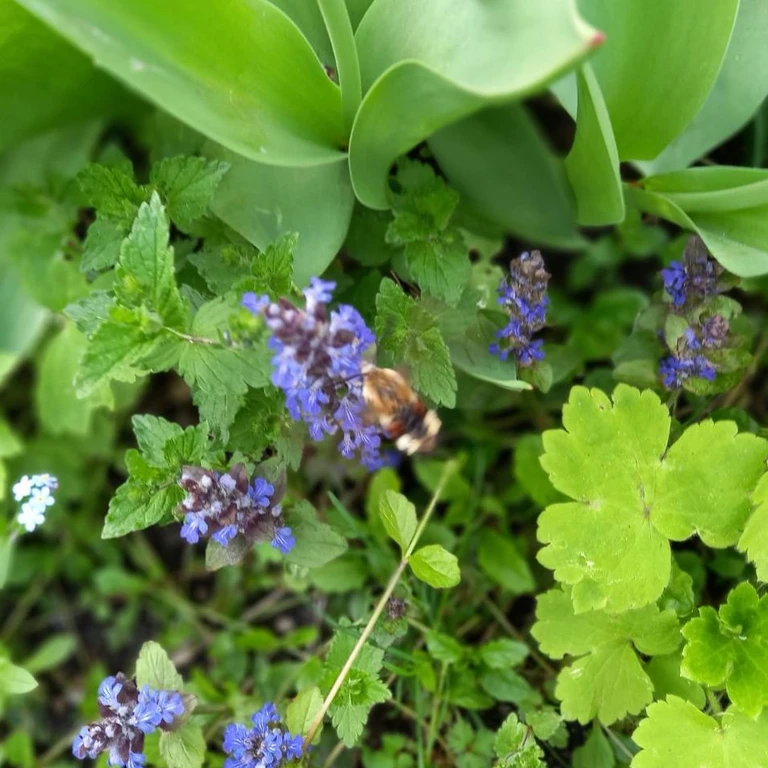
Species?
Hemaris fuciformis
